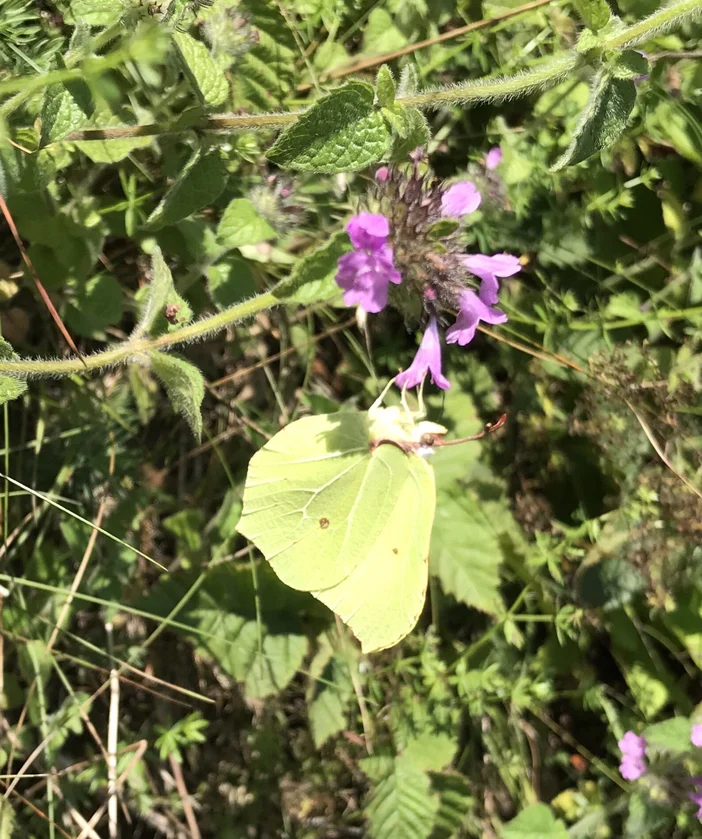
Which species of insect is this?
Gonepteryx rhamni
